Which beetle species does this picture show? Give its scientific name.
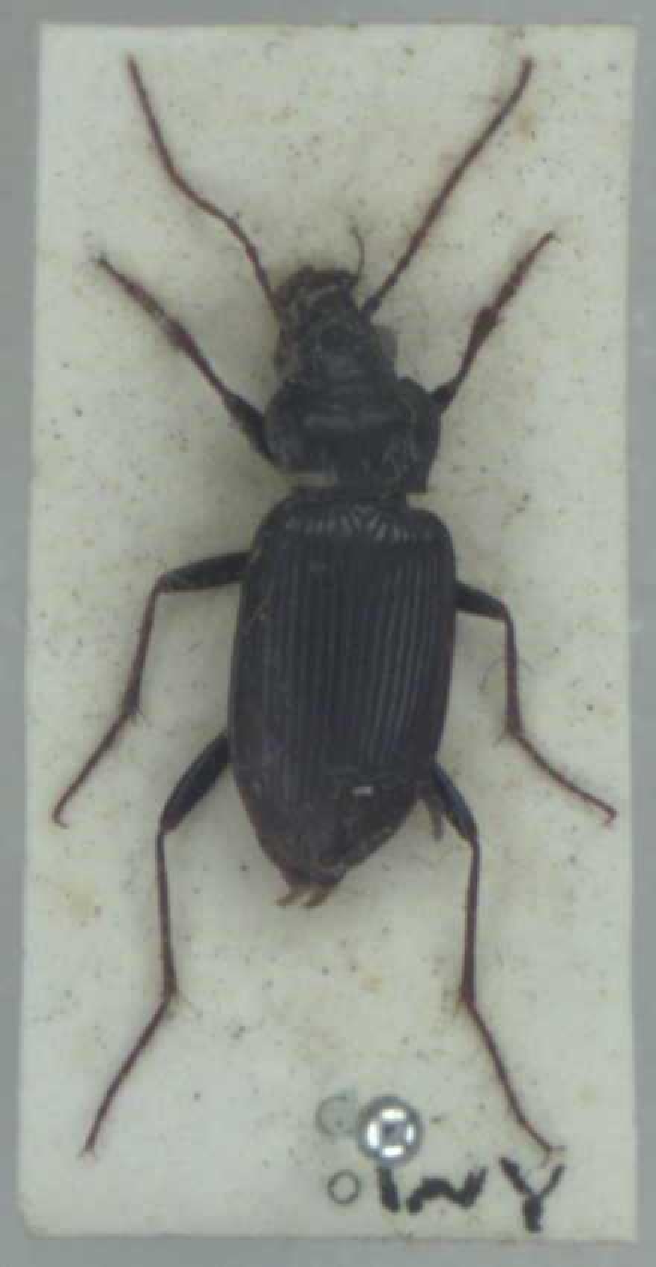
Nebria salina
